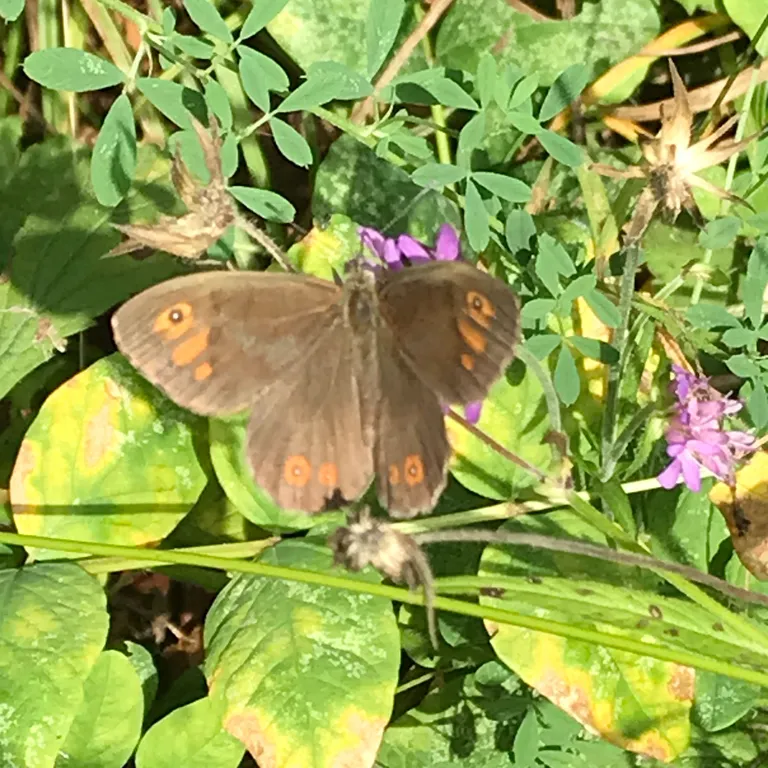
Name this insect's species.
Lasiommata maera (also Pararge maera)
